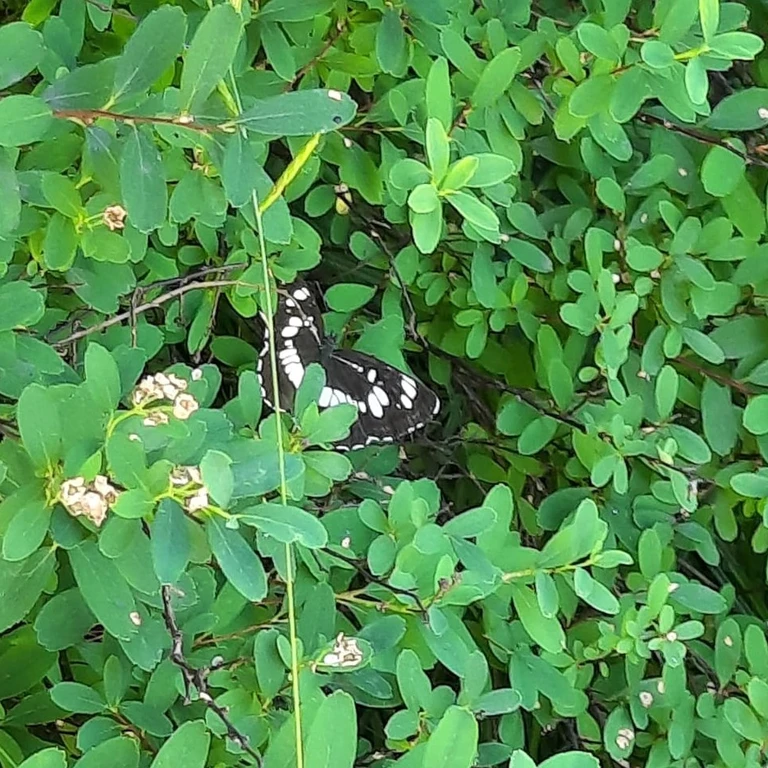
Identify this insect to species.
Neptis rivularis
